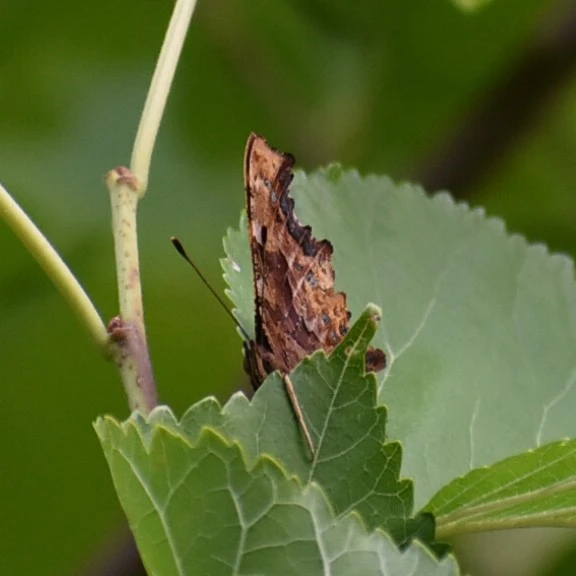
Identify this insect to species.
Polygonia c-album
